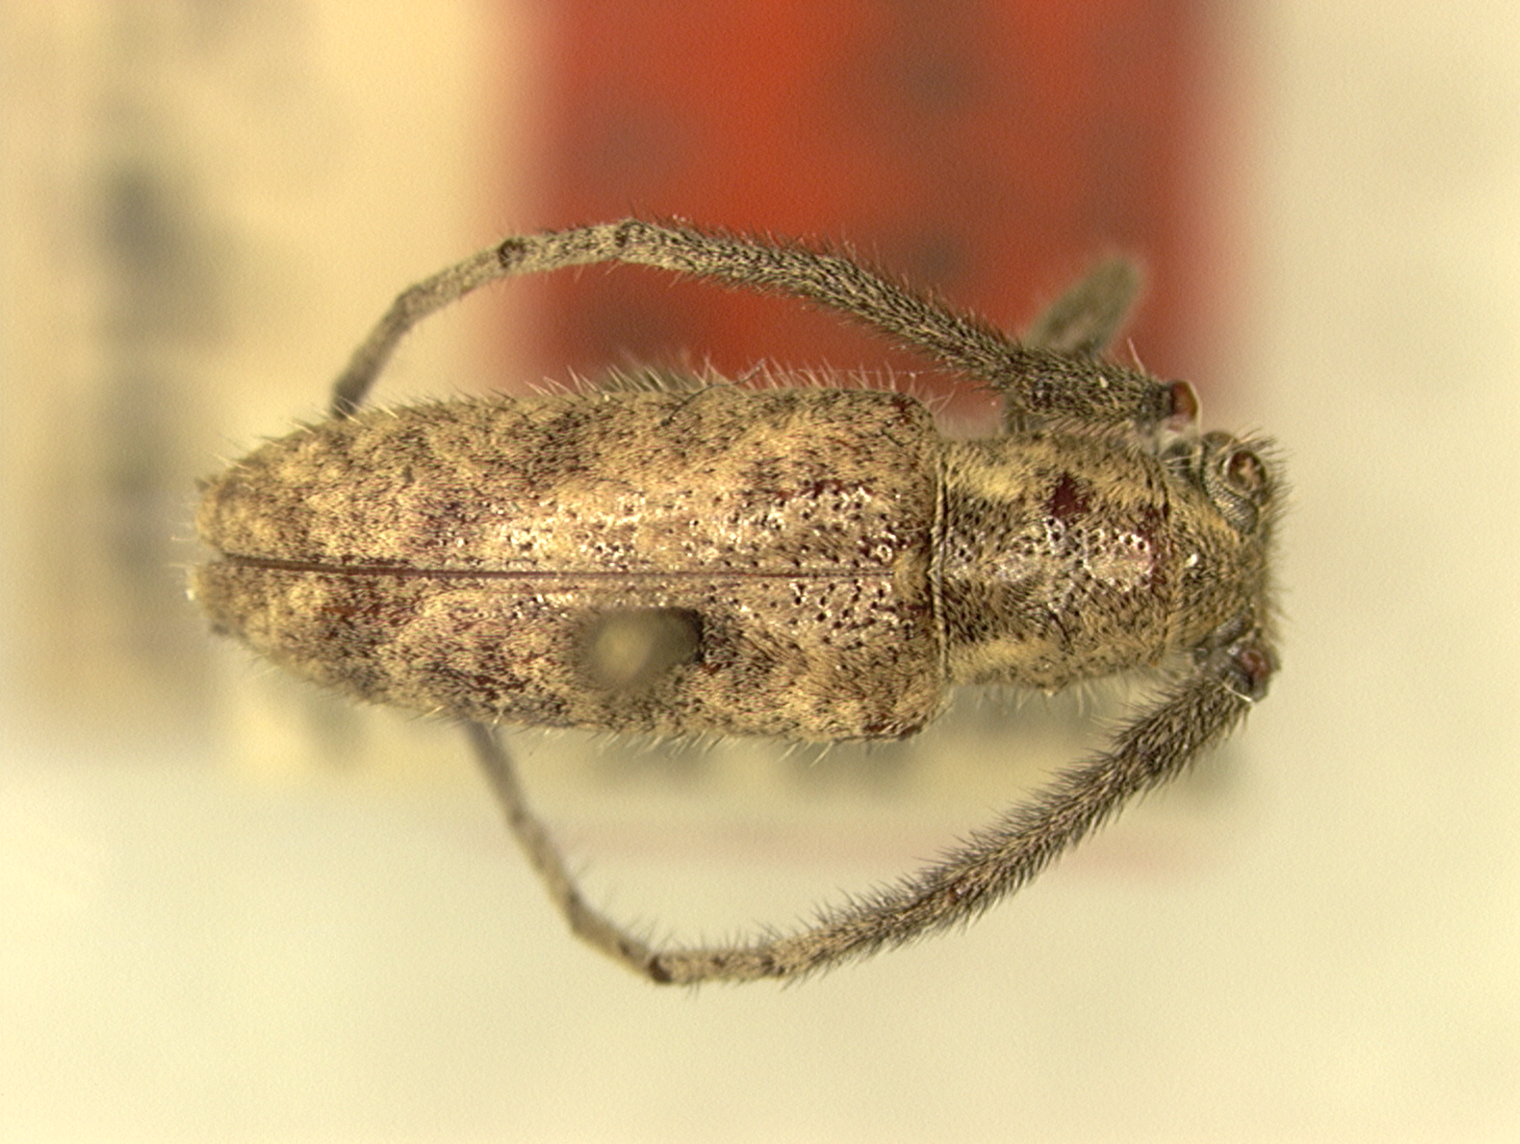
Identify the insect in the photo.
Eupogonius knabi
